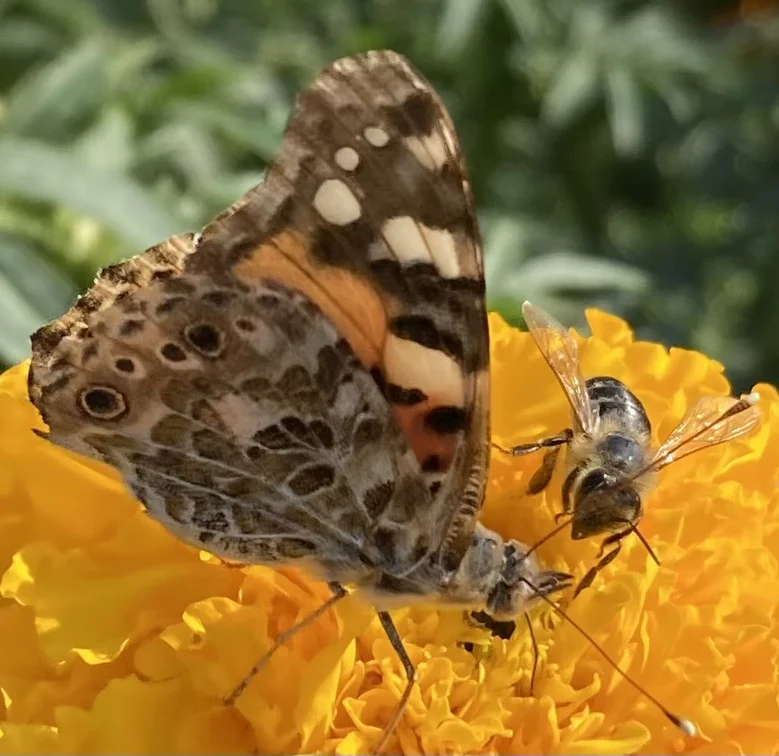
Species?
Vanessa cardui
